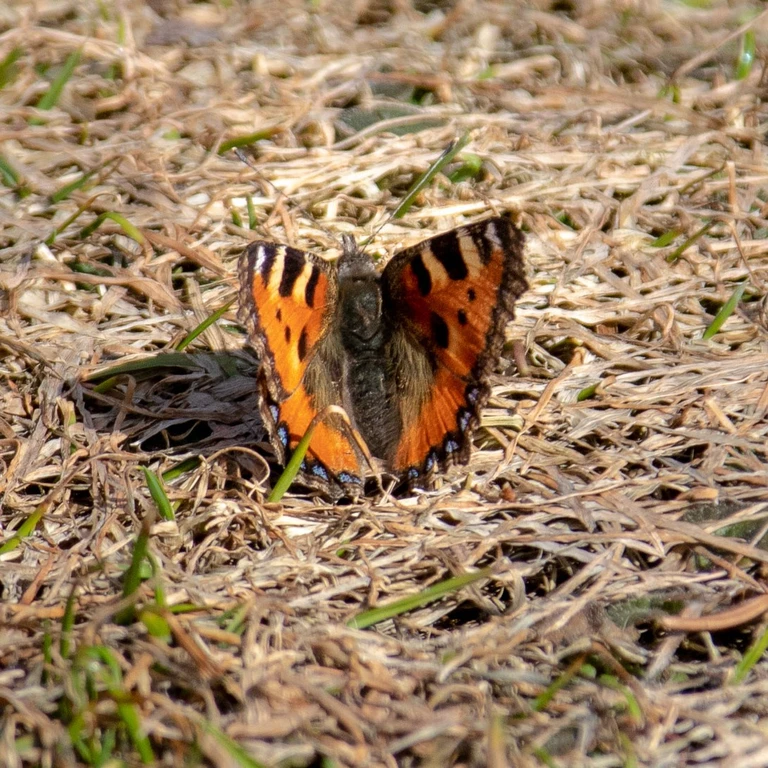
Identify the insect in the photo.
Aglais urticae
